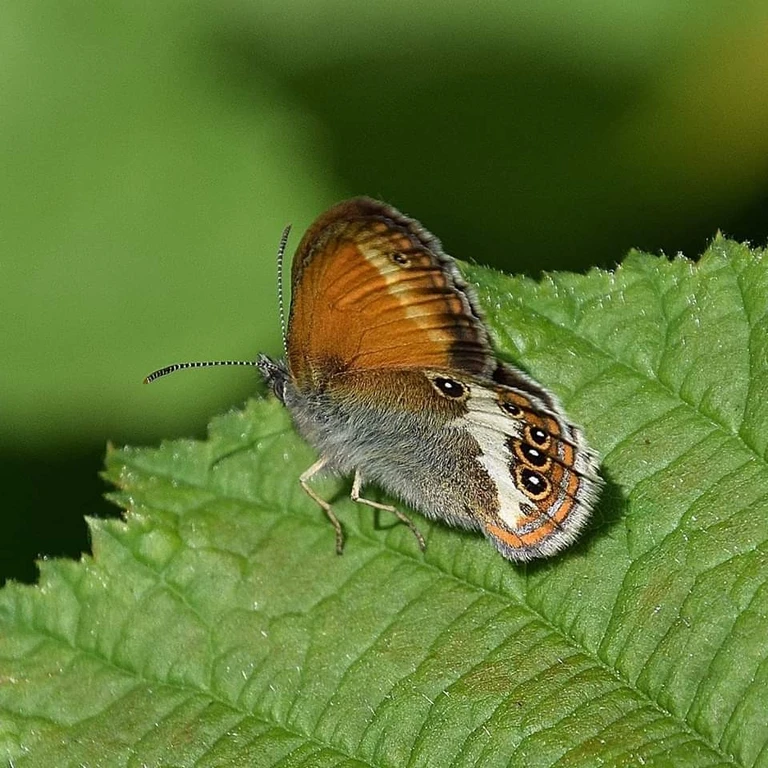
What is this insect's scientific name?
Coenonympha arcania
